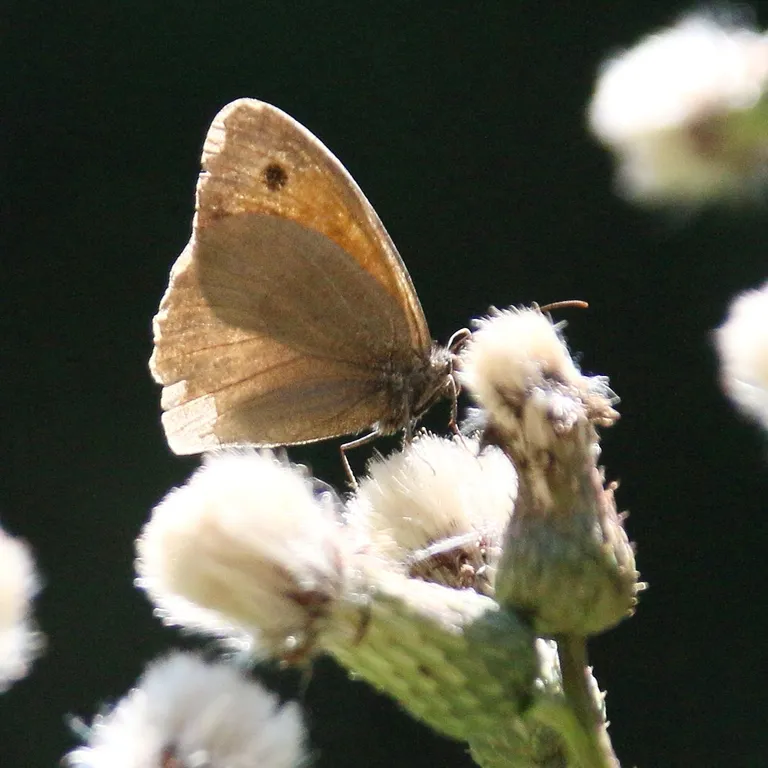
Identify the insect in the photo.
Maniola jurtina
